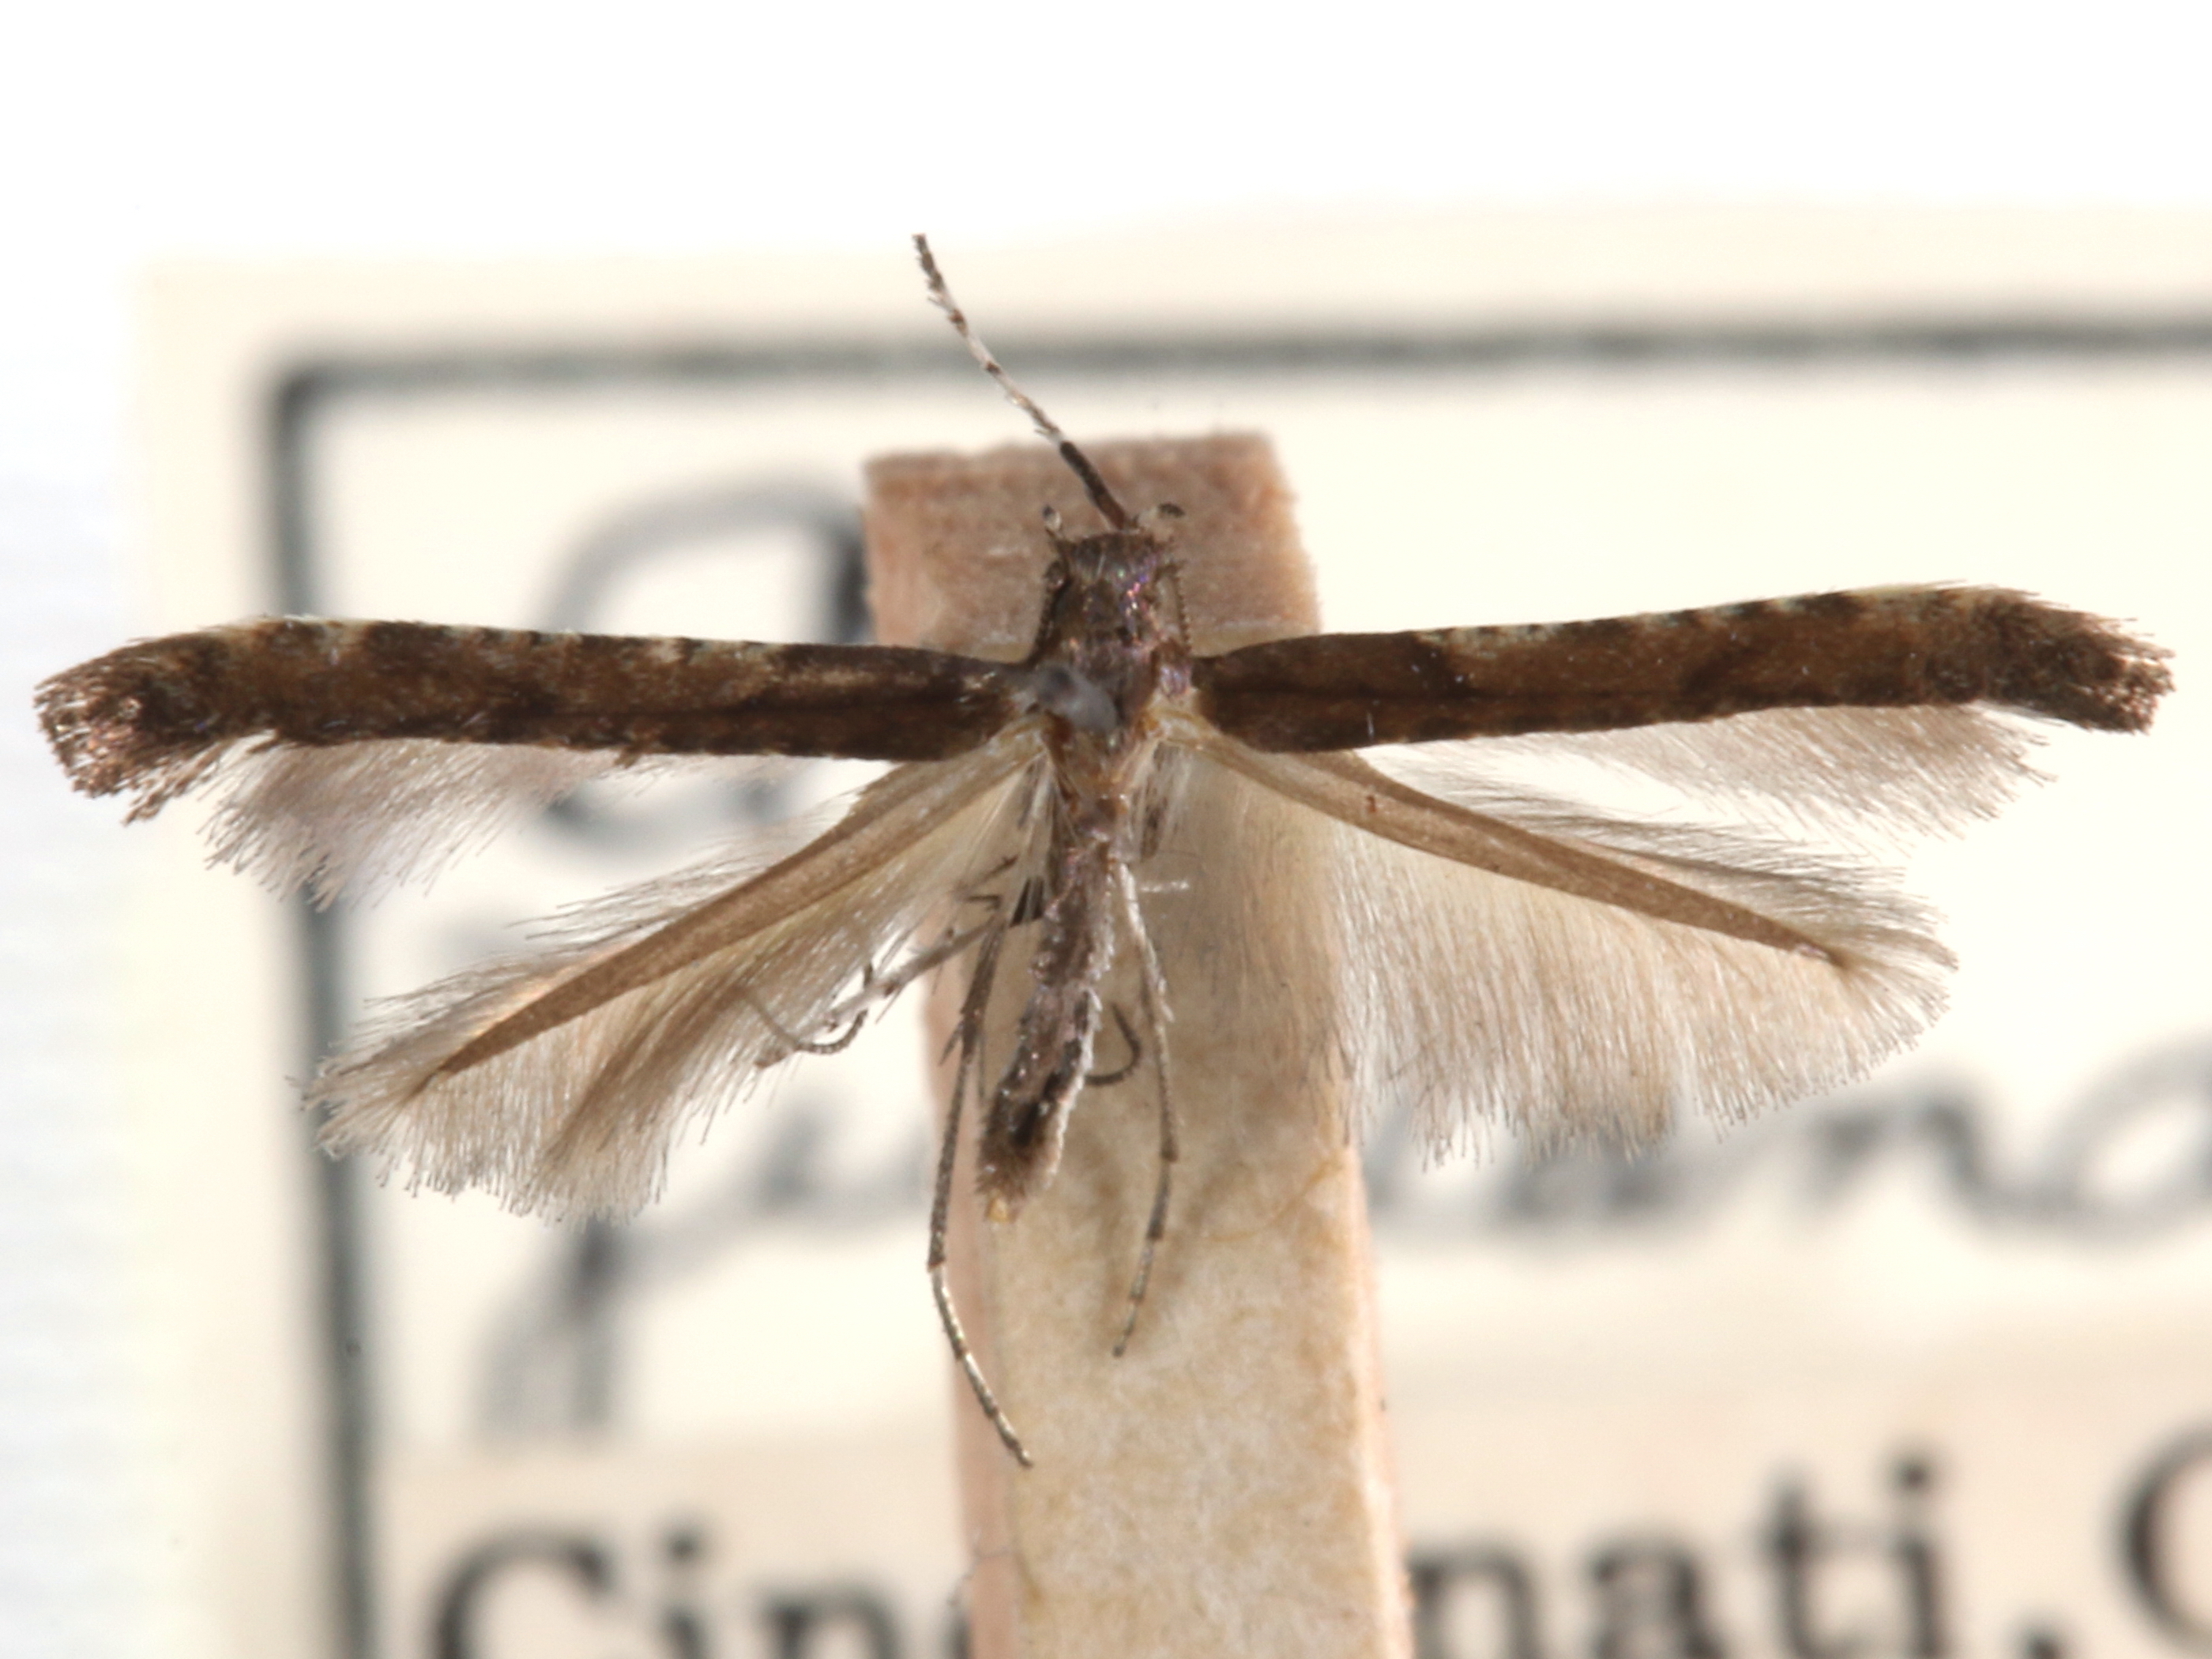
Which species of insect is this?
Caloptilia juglandiella
